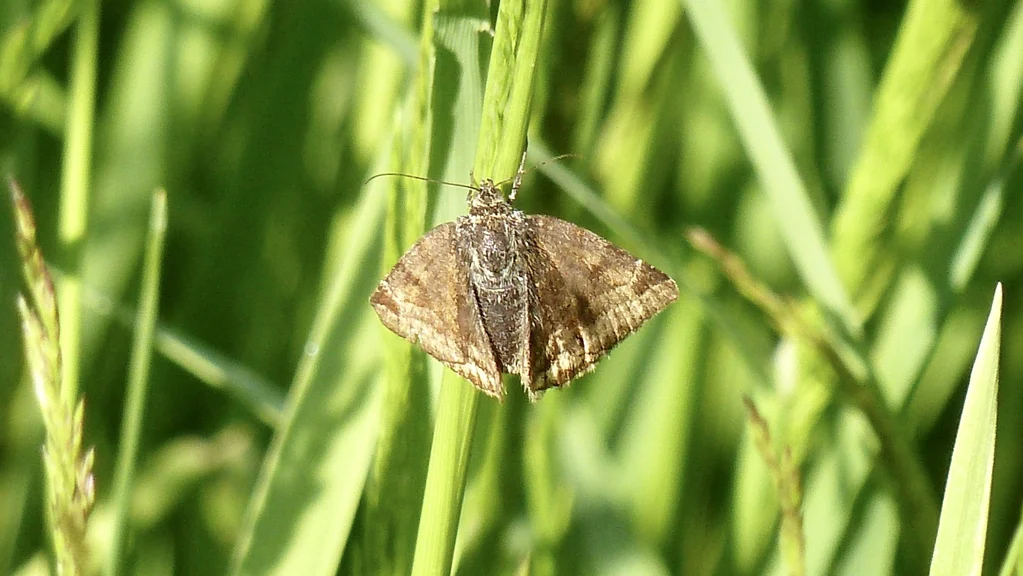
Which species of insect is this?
Euclidia glyphica
